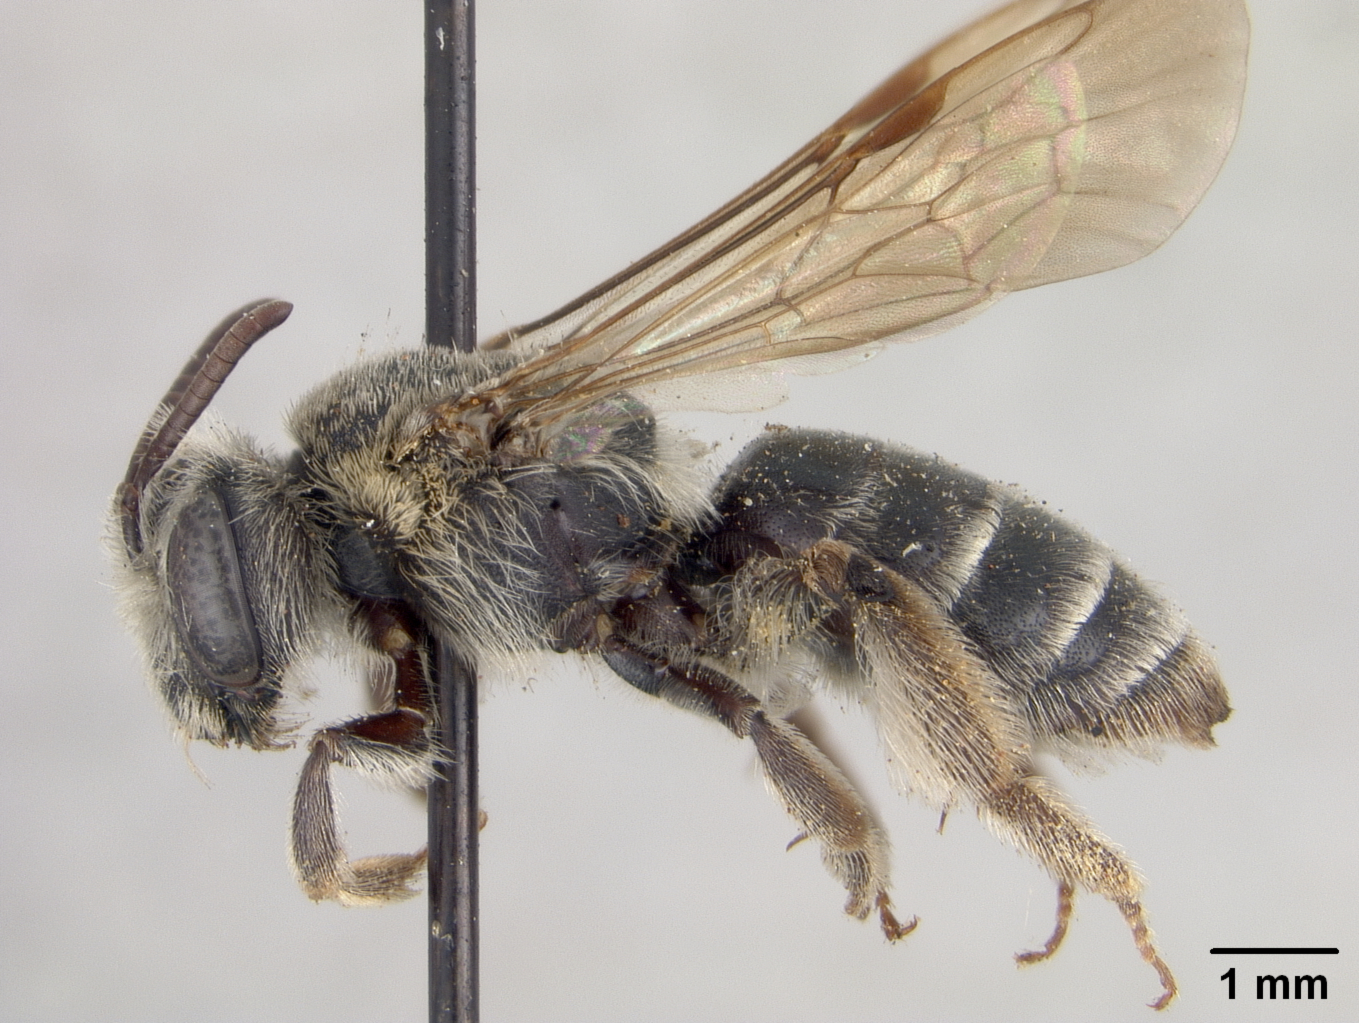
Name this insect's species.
Andrena rubi
